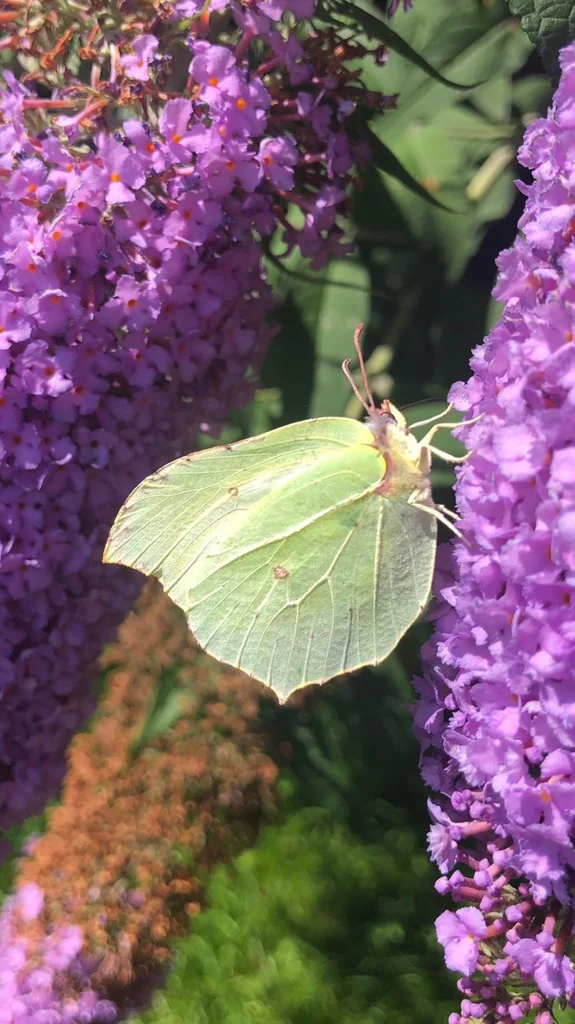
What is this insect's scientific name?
Gonepteryx rhamni
